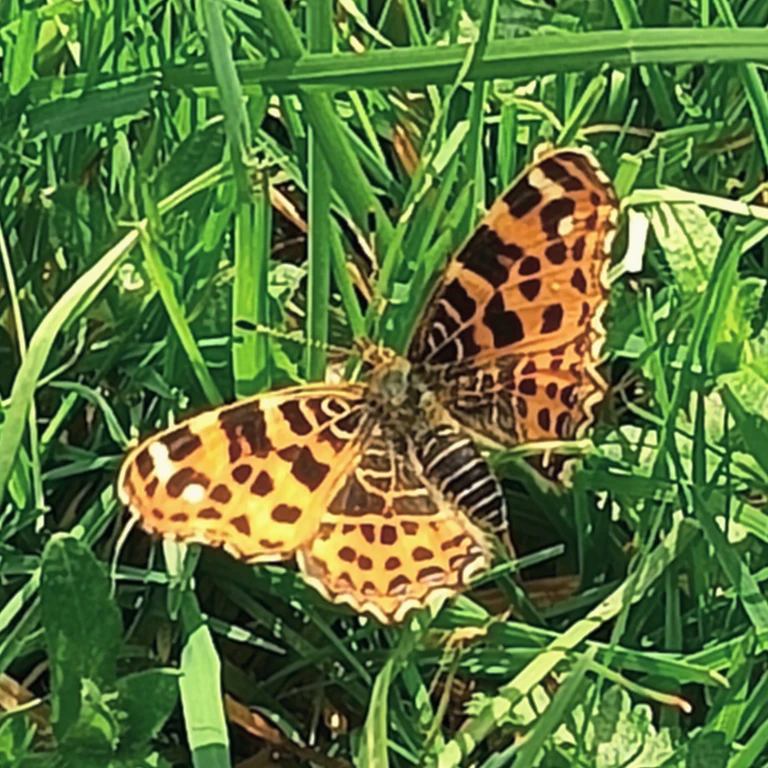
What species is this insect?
Araschnia levana
